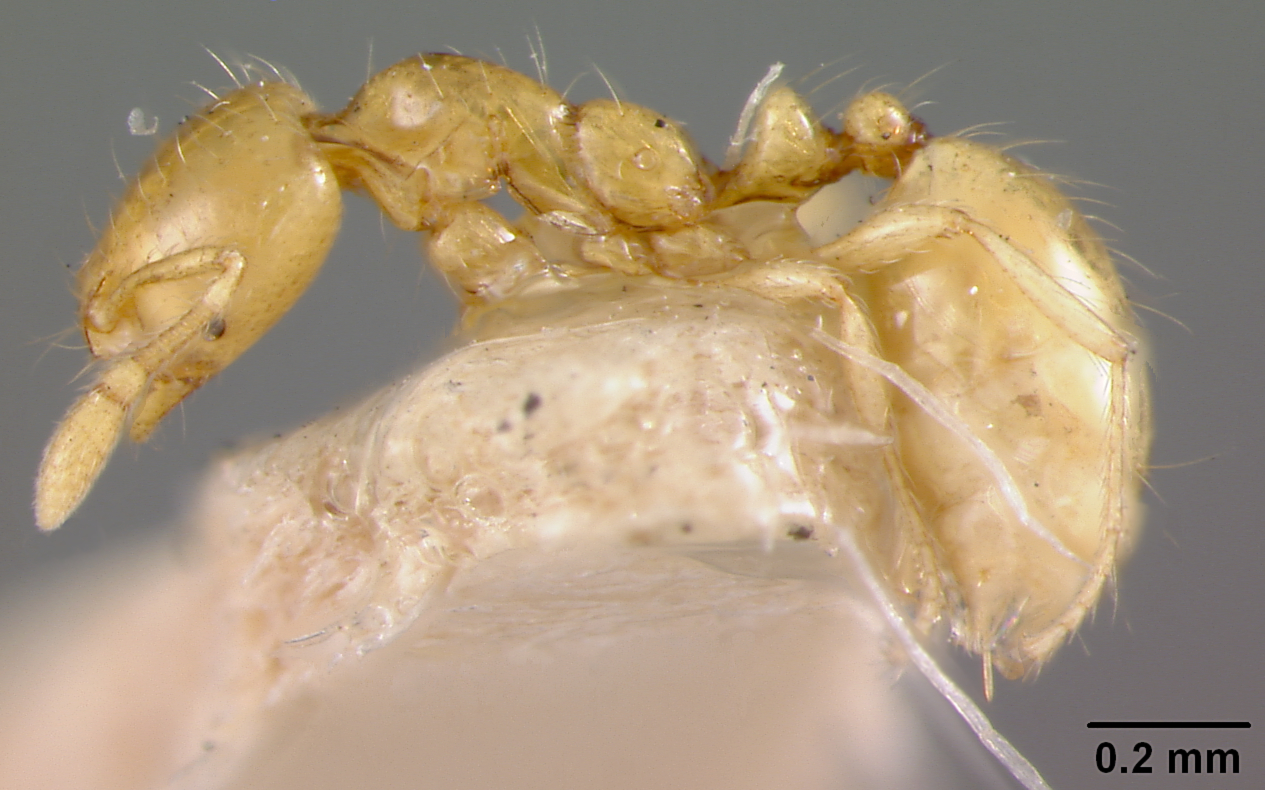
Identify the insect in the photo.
Solenopsis helena
